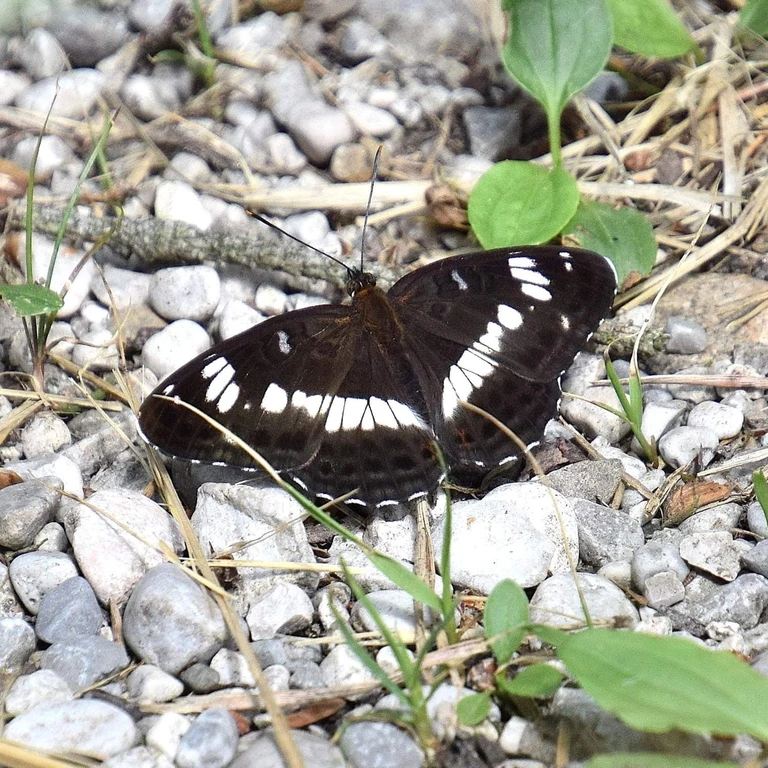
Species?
Limenitis camilla (also Ladoga camilla)
